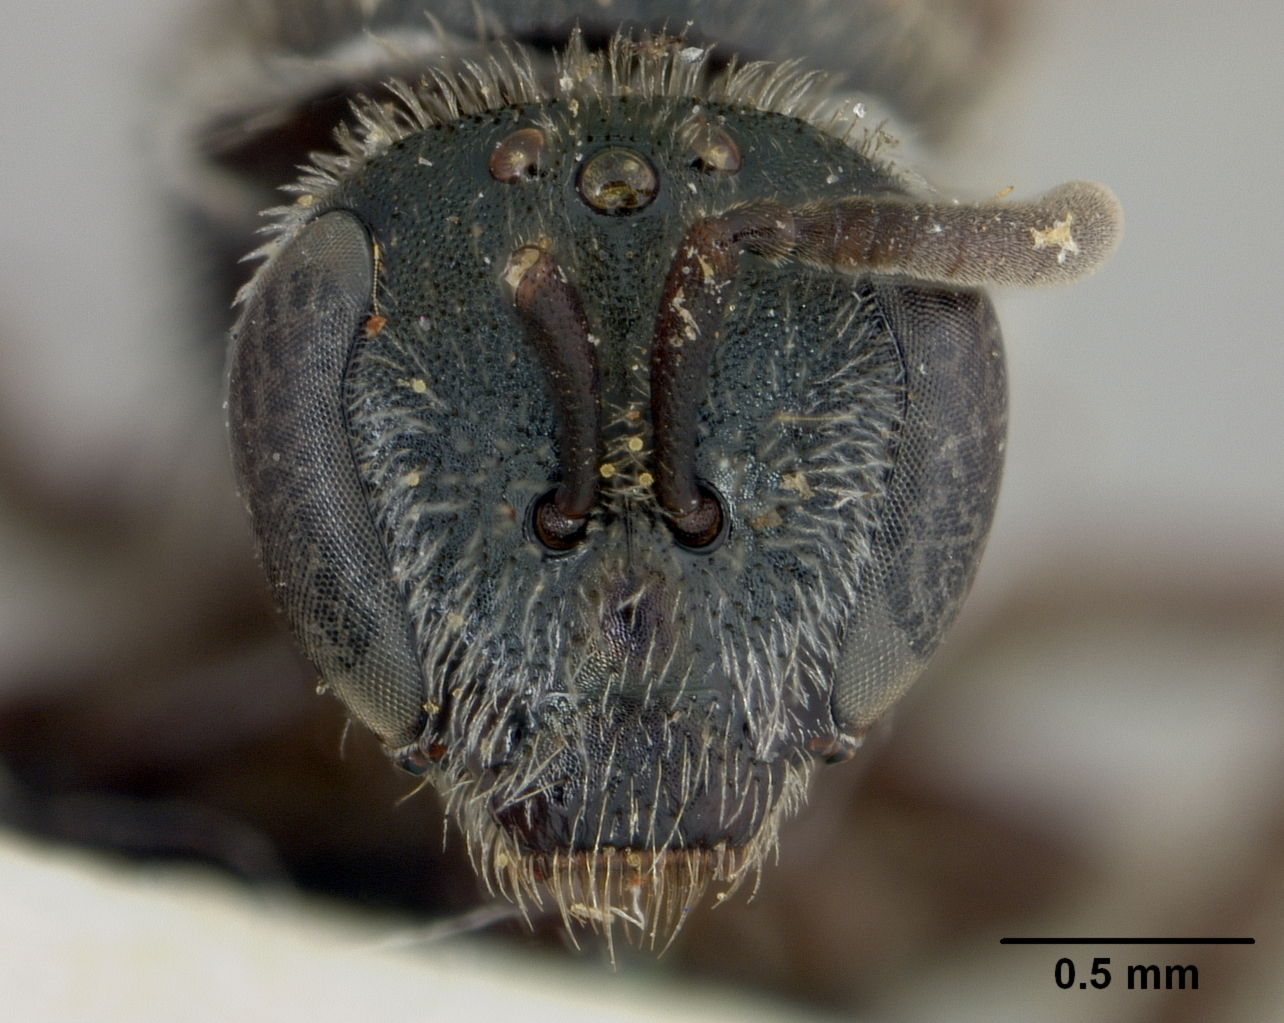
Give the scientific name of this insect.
Halictus indistinctus
